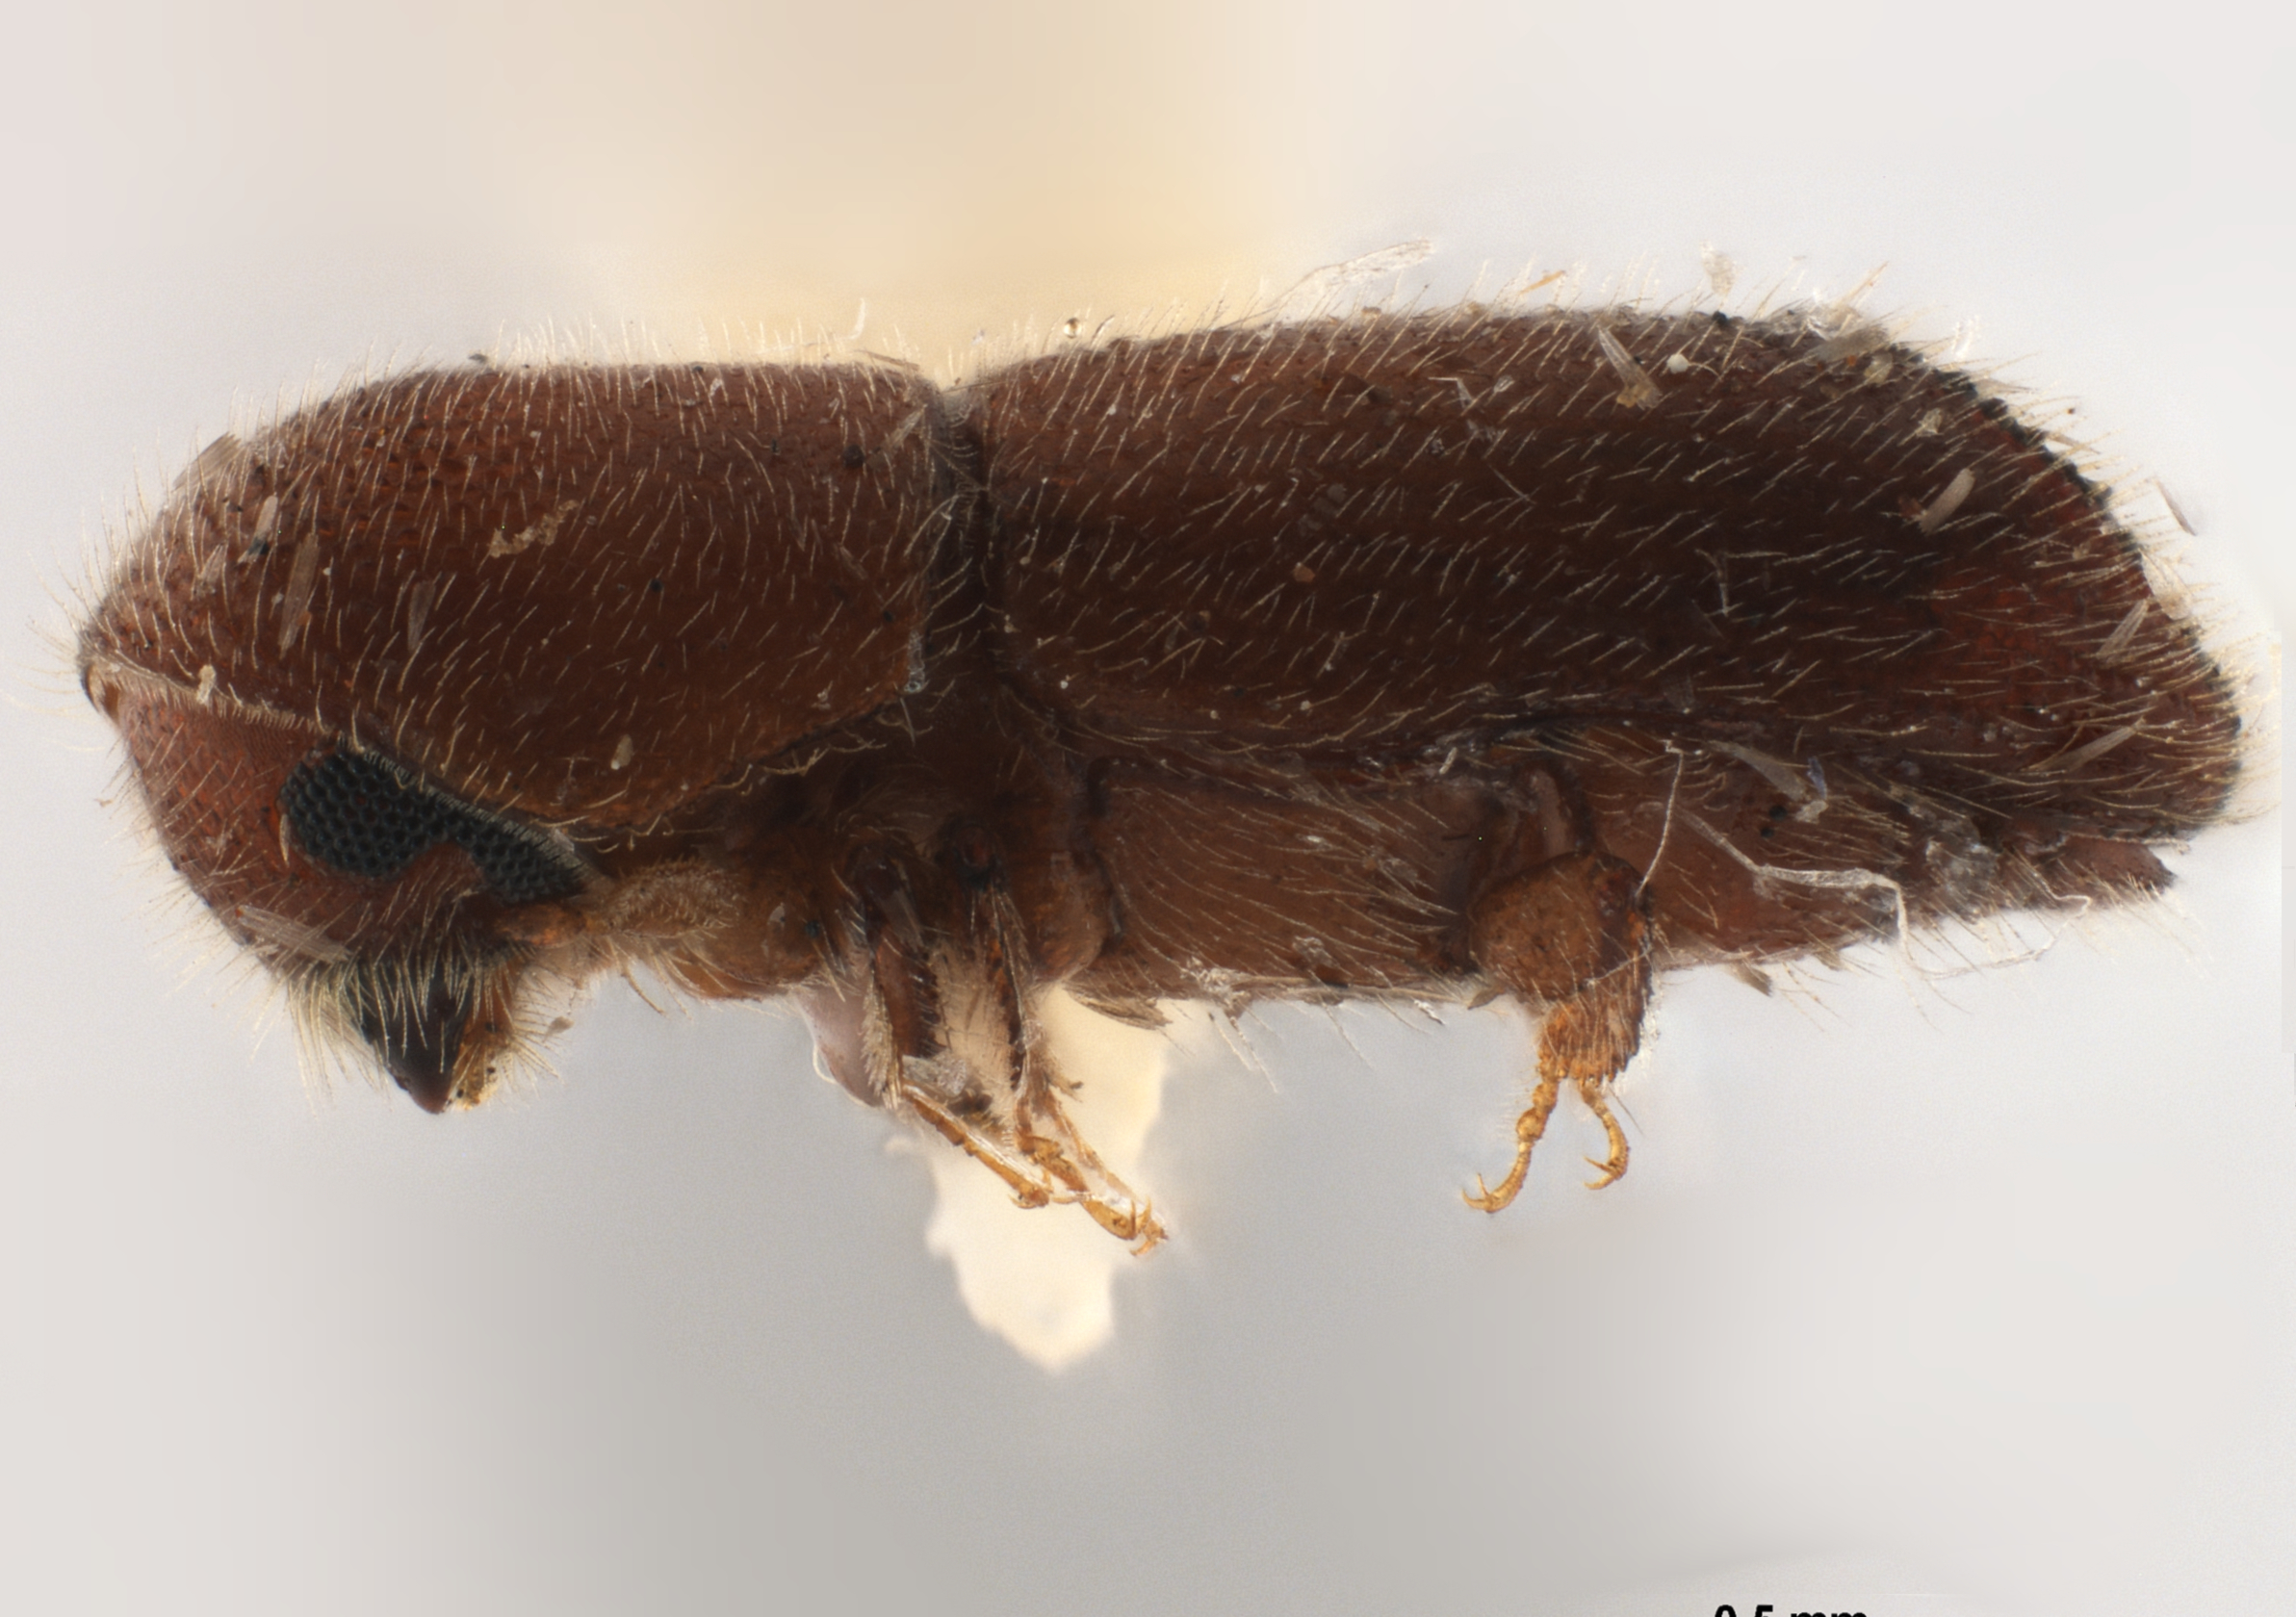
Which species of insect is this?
Premnobius ambitiosus
